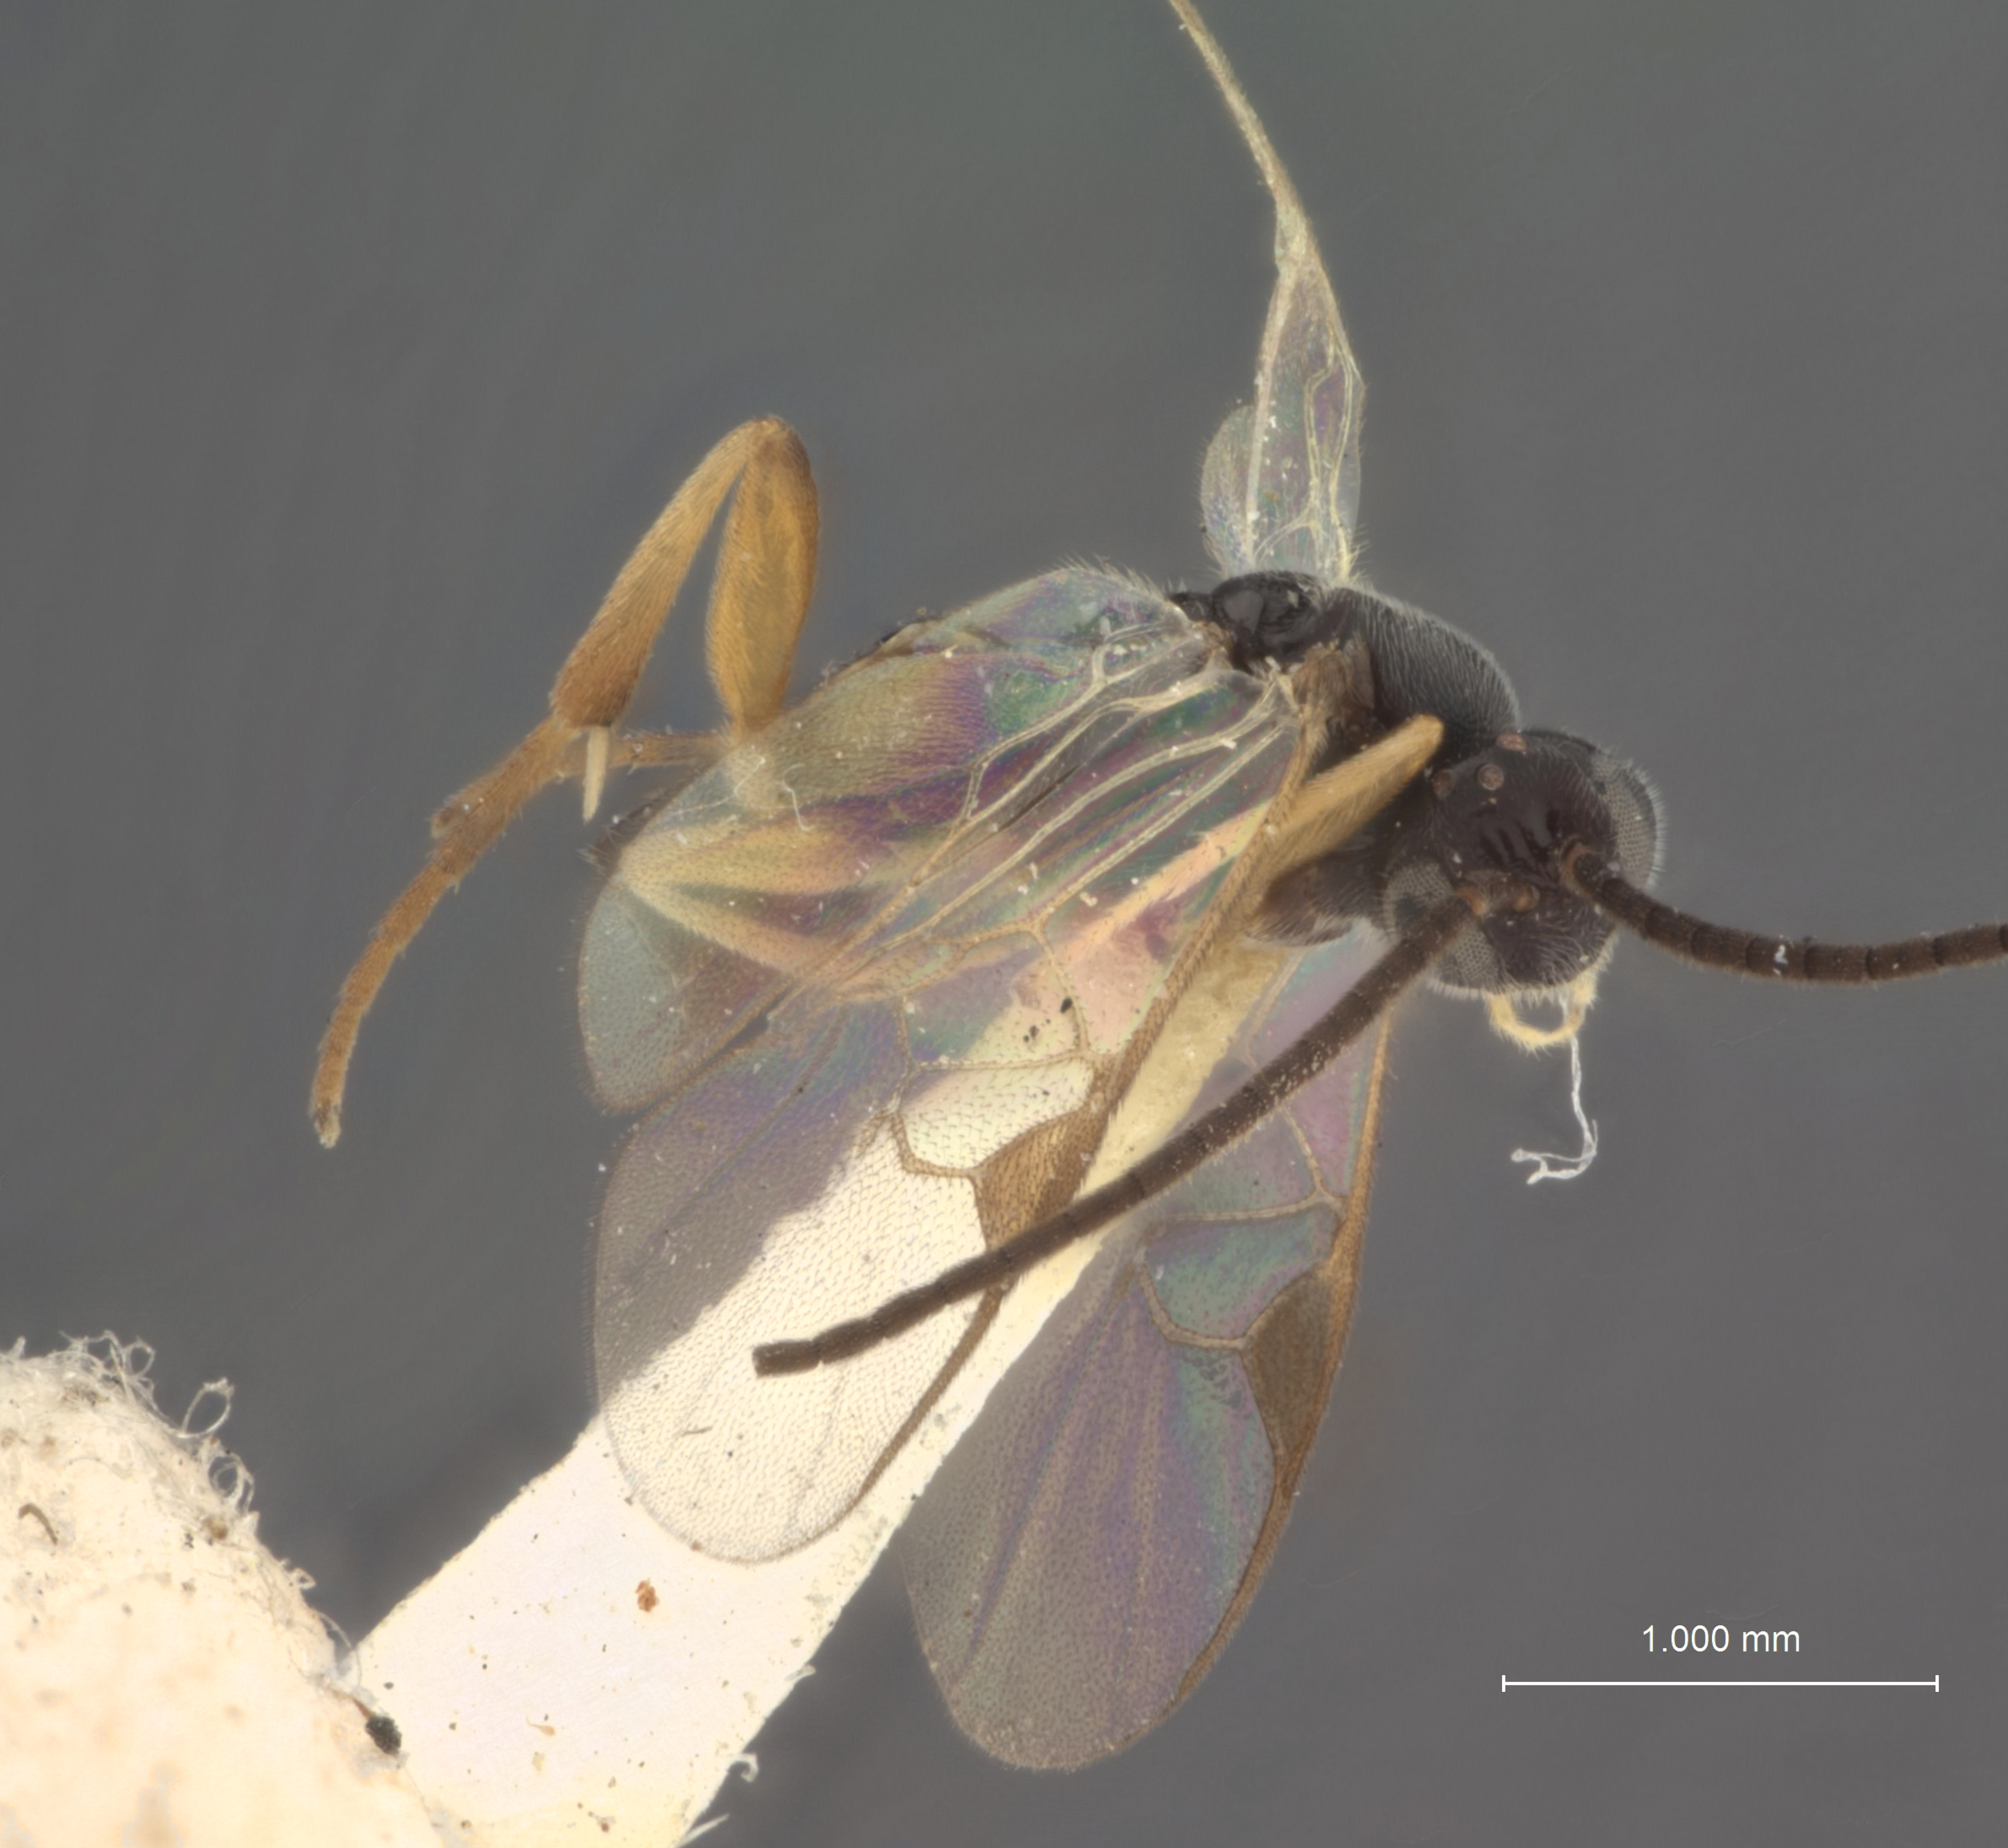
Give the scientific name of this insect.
Apanteles phobetri
